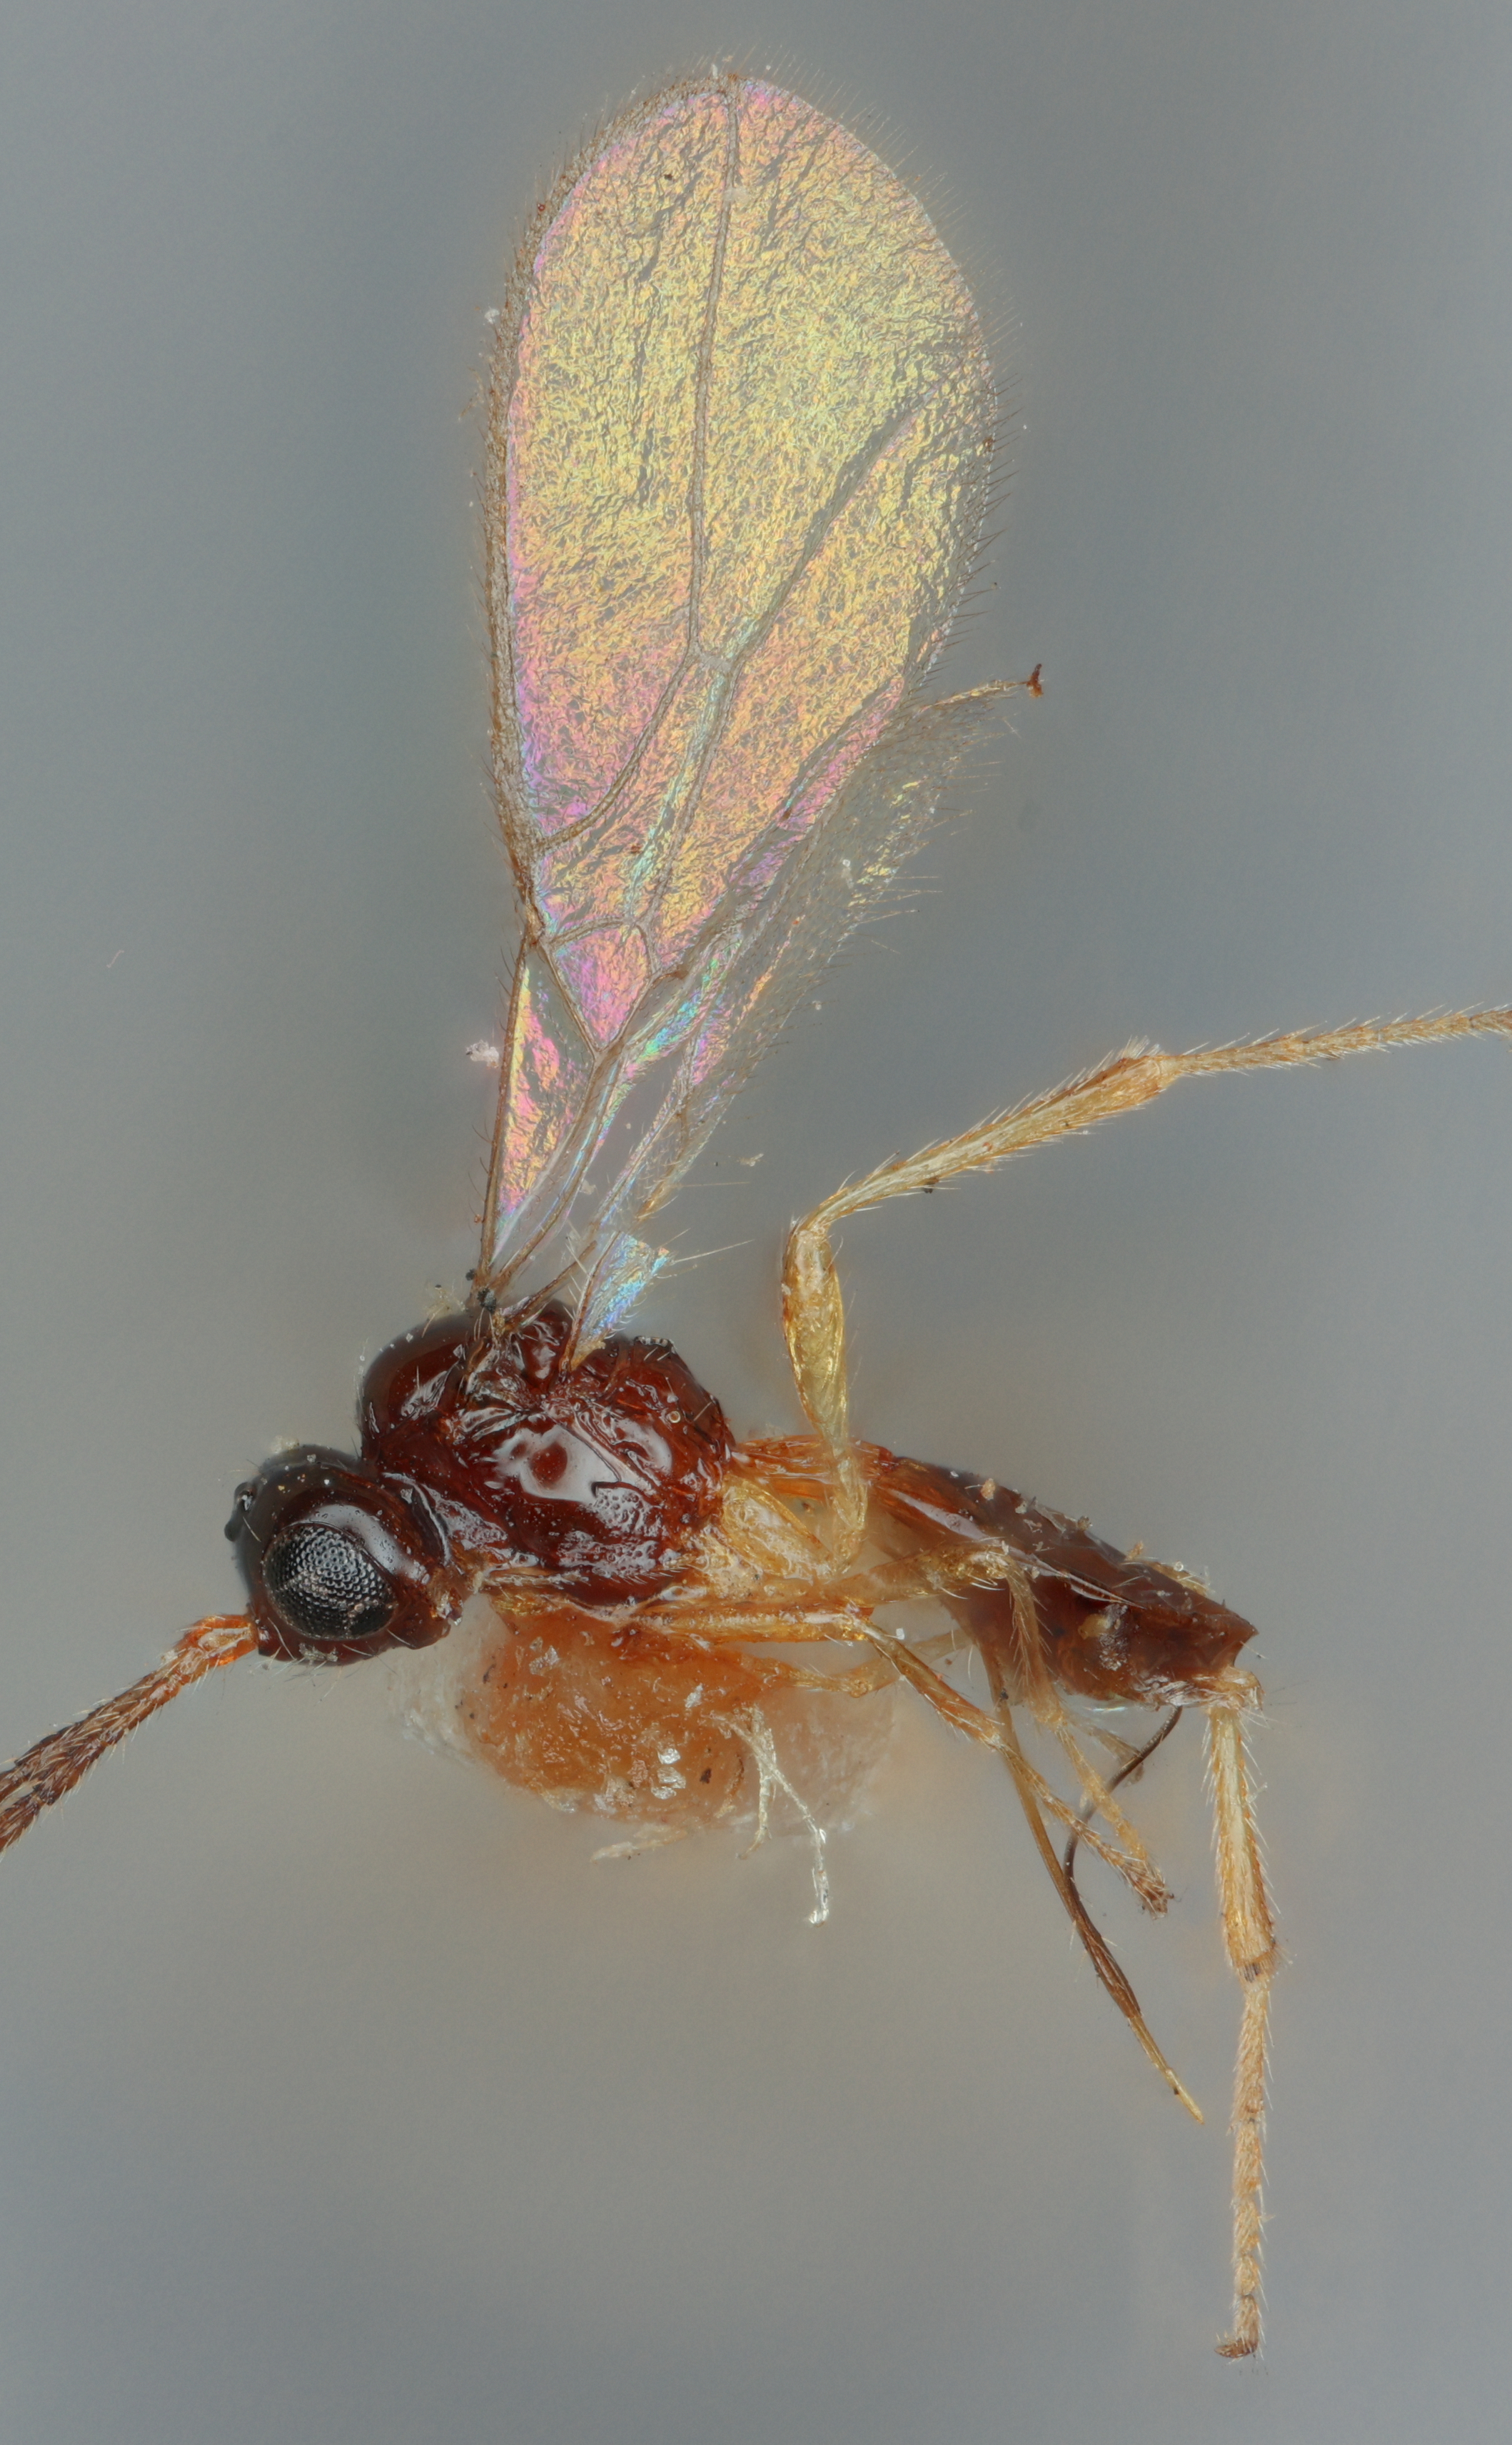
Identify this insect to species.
Synaldis cabinica
